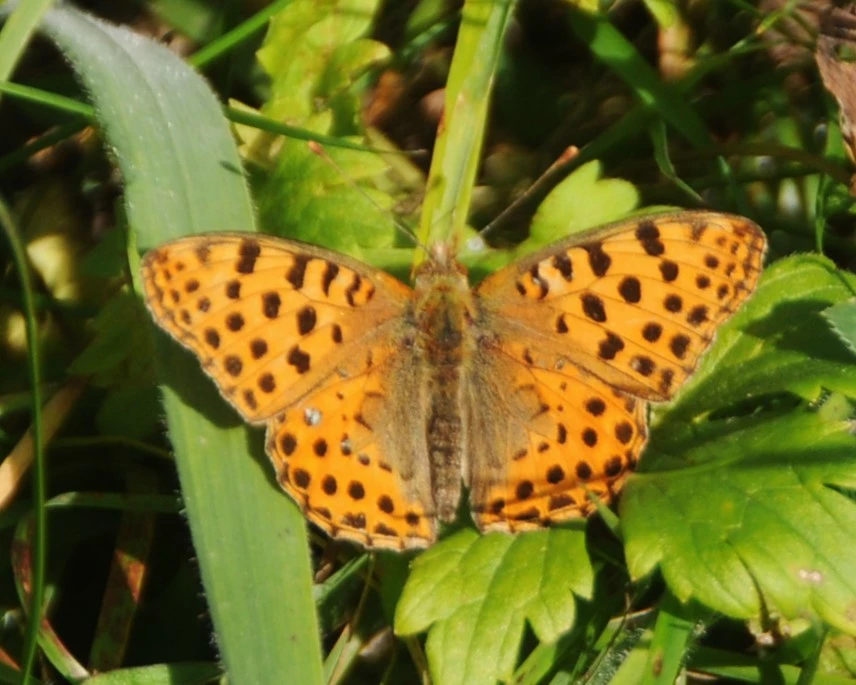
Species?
Issoria lathonia
